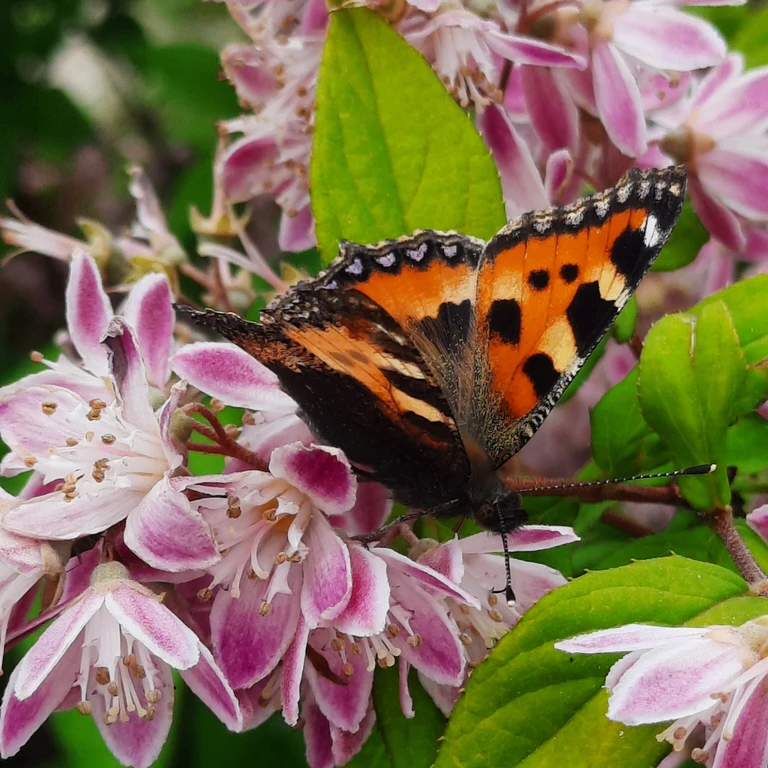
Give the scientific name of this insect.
Aglais urticae
